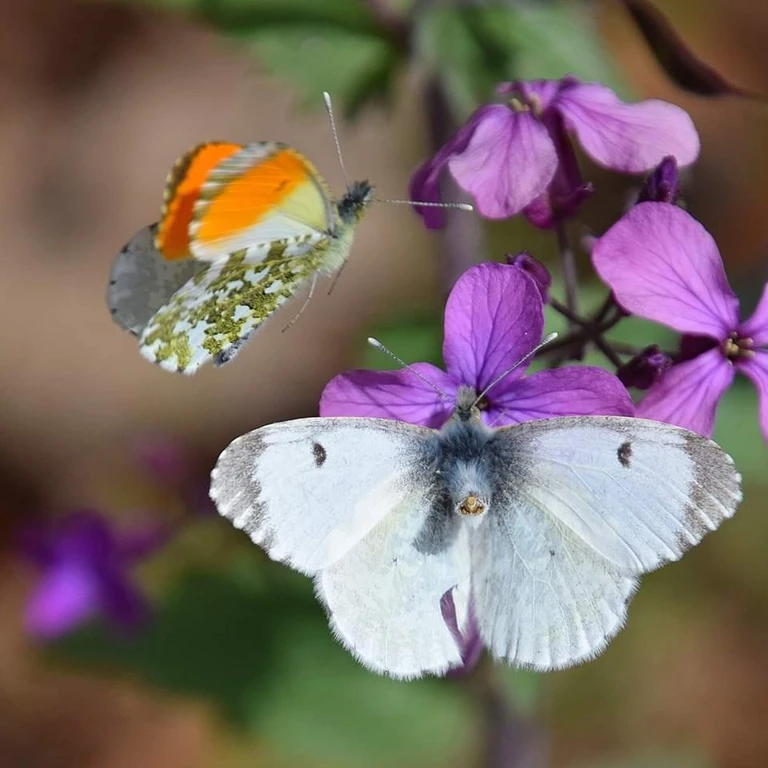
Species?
Anthocharis cardamines
